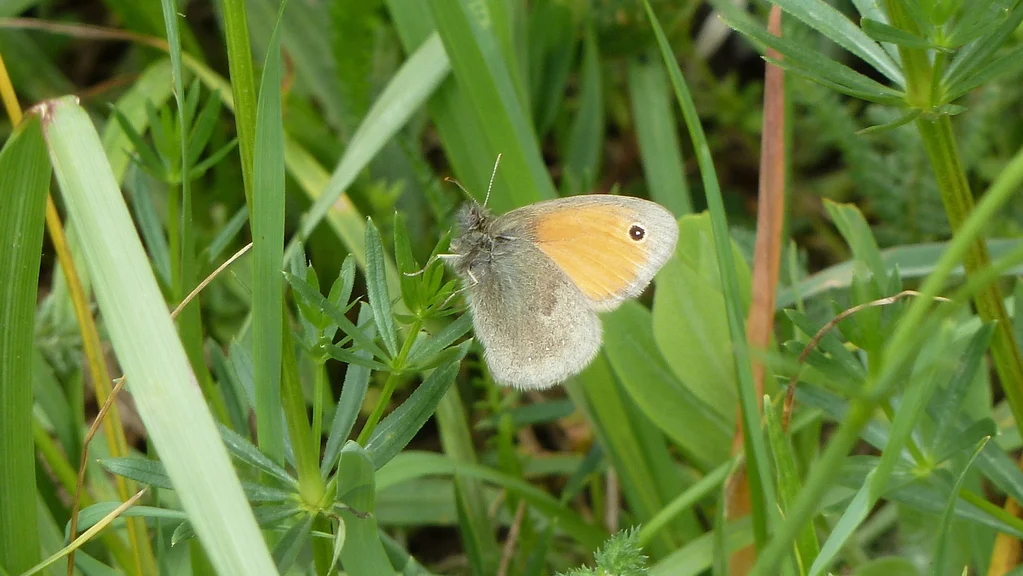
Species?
Coenonympha pamphilus
